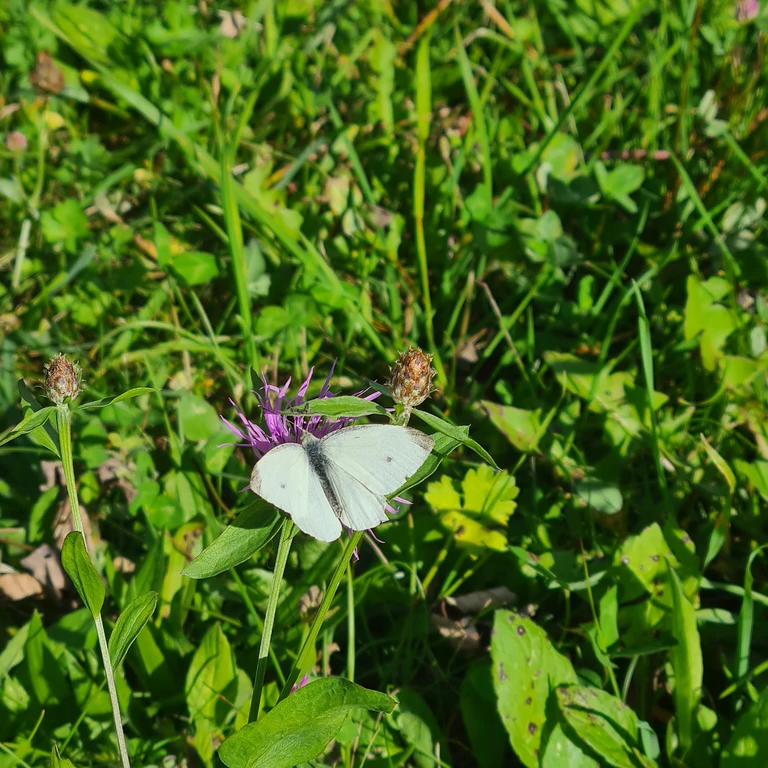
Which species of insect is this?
Pieris rapae
